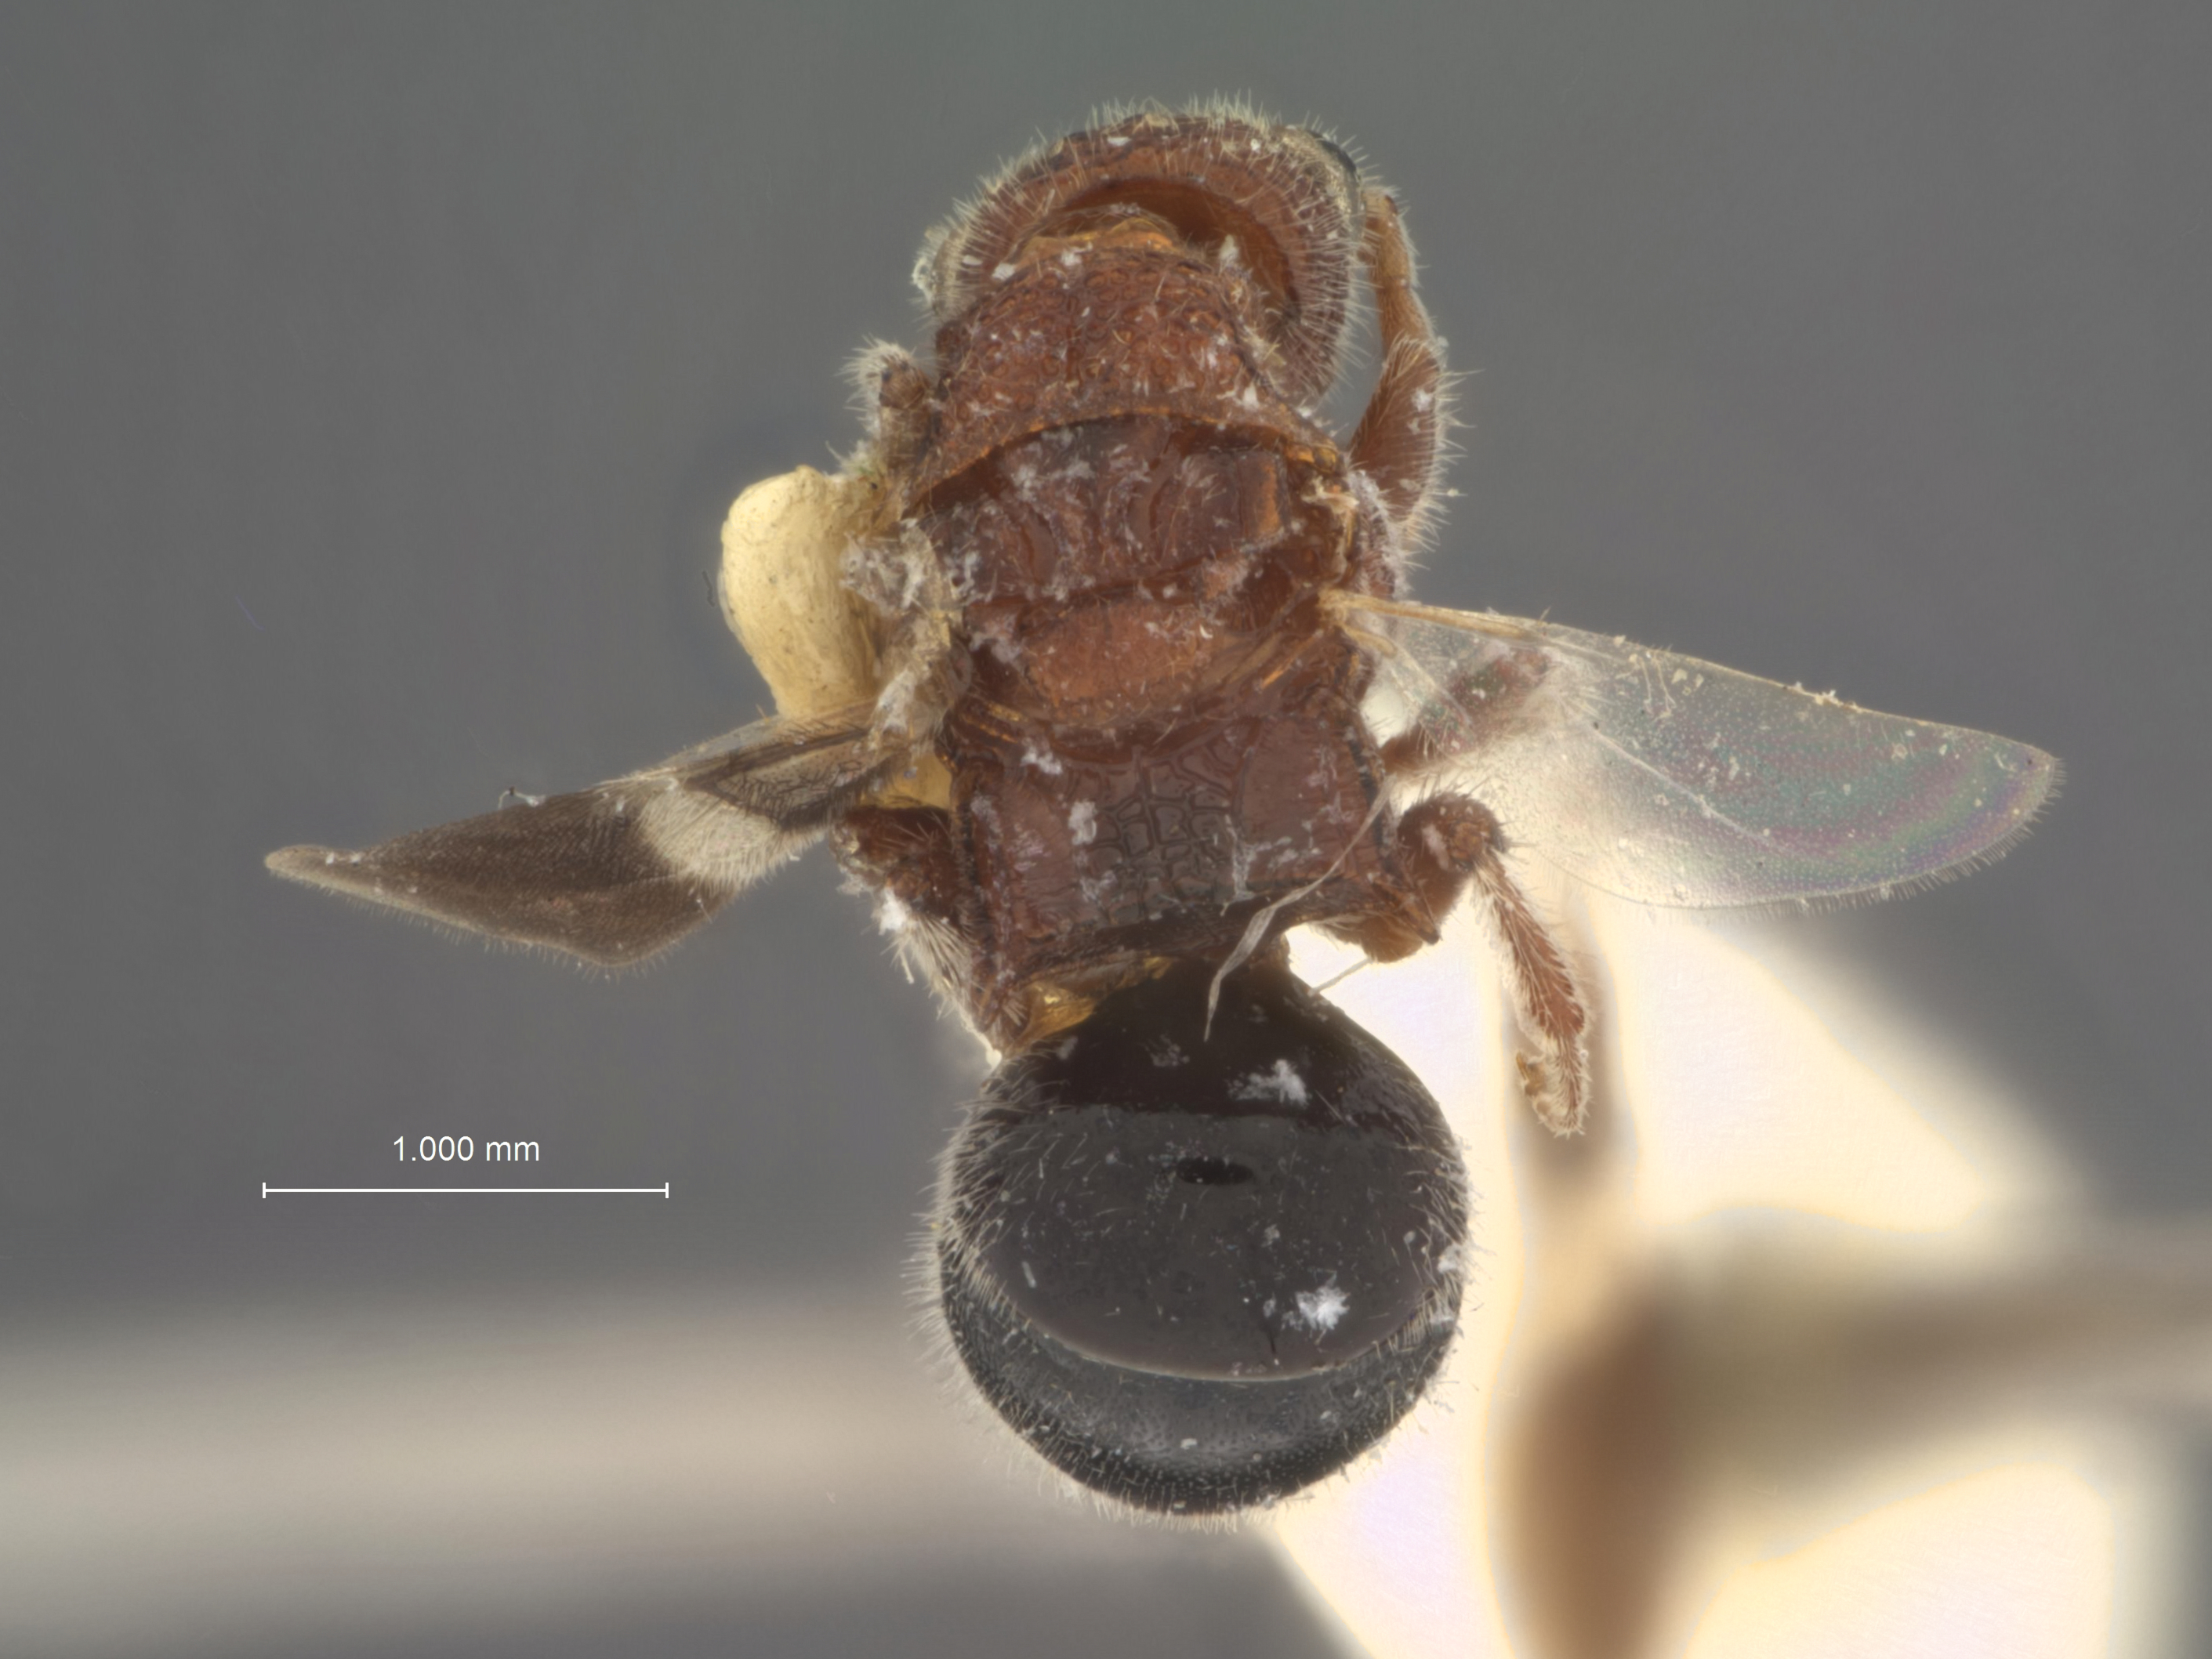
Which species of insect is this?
Sulcomesitius bicolor
